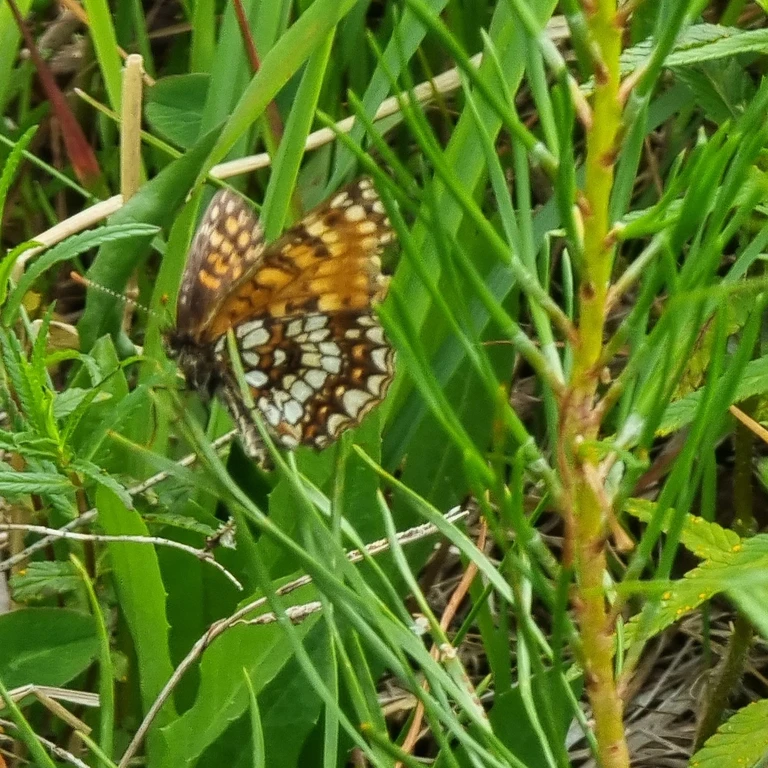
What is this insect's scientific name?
Melitaea diamina
